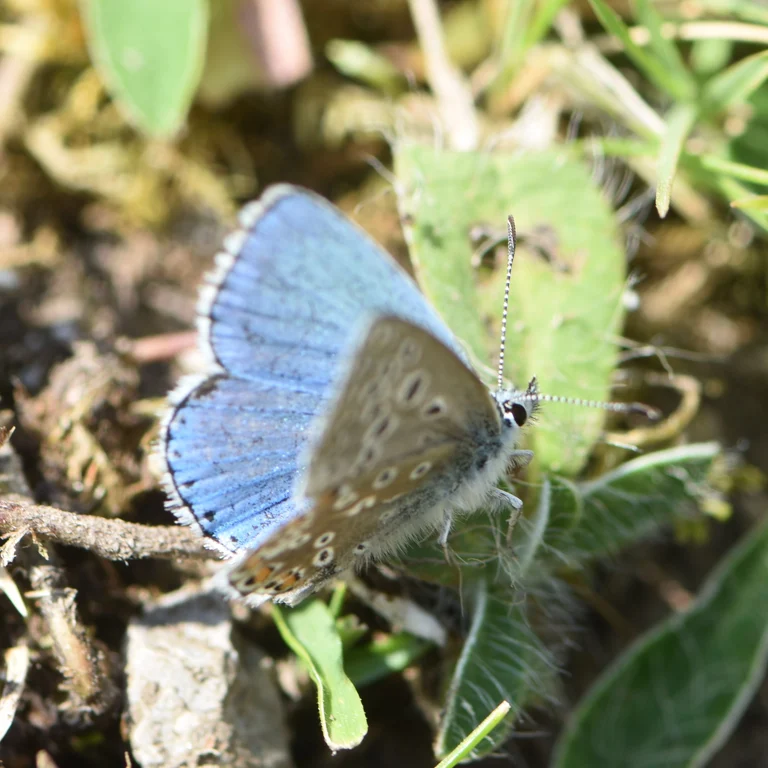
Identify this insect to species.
Lysandra bellargus
